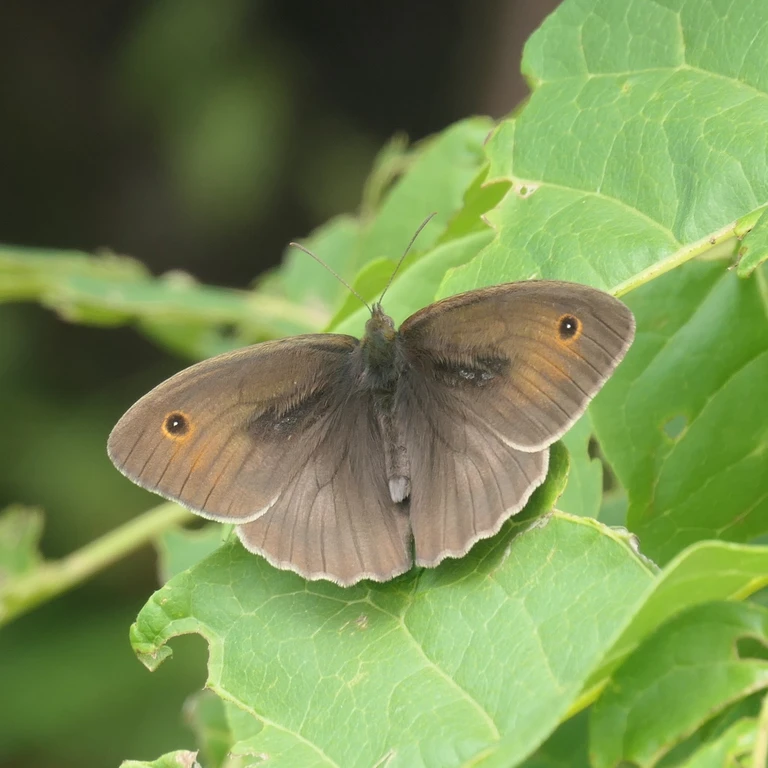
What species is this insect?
Maniola jurtina
